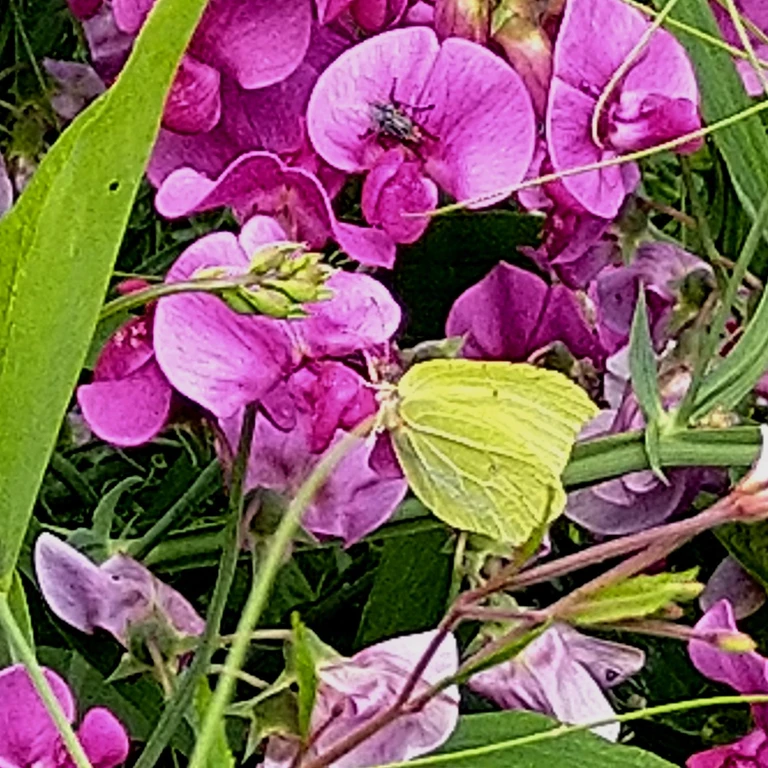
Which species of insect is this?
Gonepteryx rhamni
